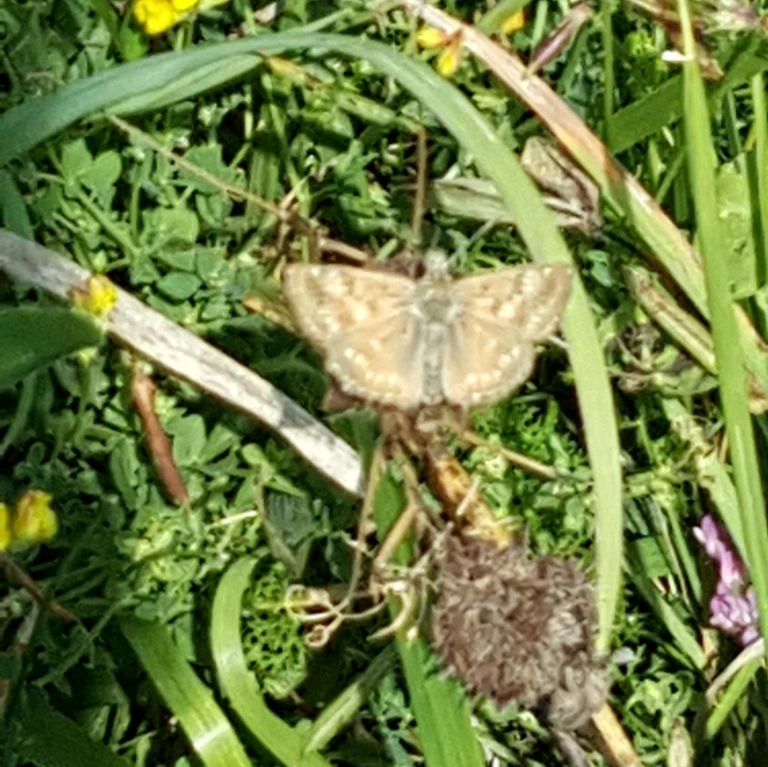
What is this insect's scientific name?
Erynnis tages
